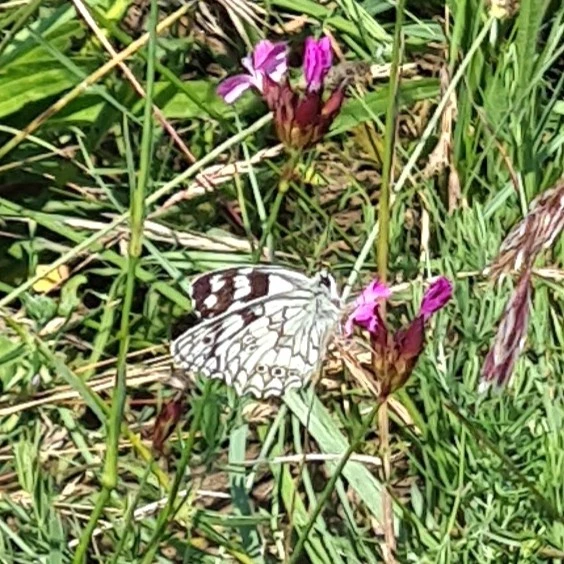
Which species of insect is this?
Melanargia galathea
